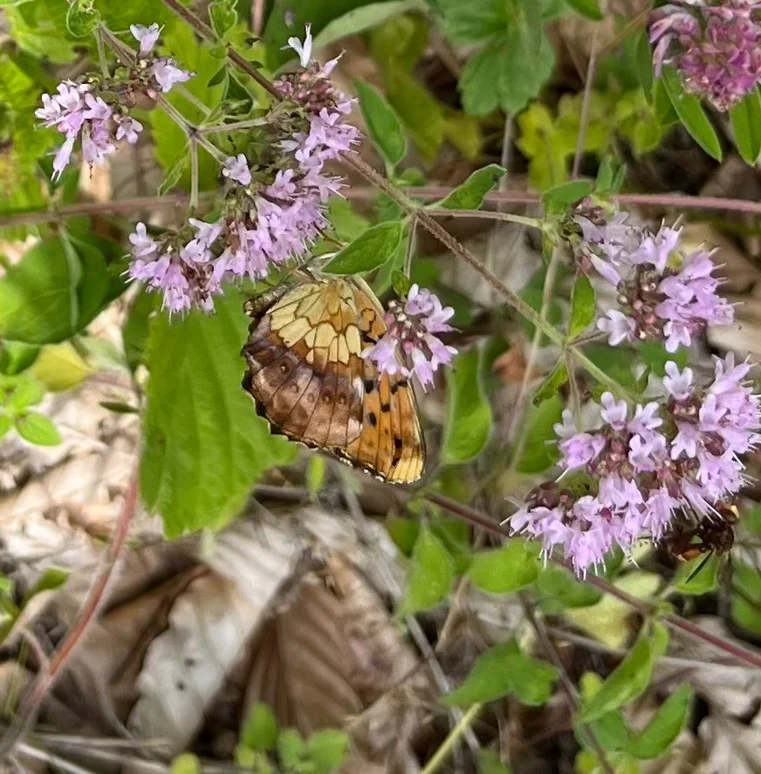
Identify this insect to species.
Brenthis daphne
